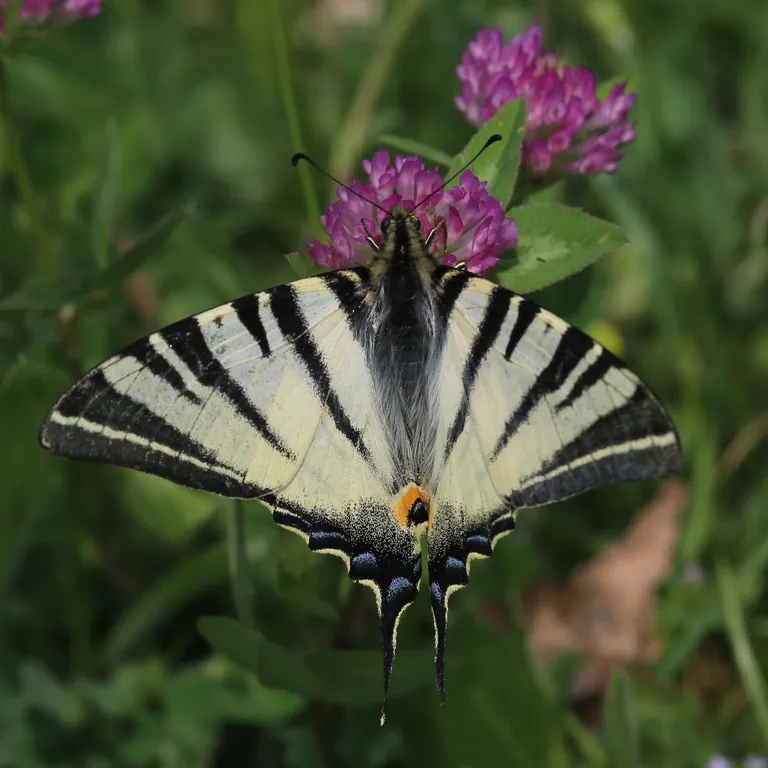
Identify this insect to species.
Iphiclides podalirius
